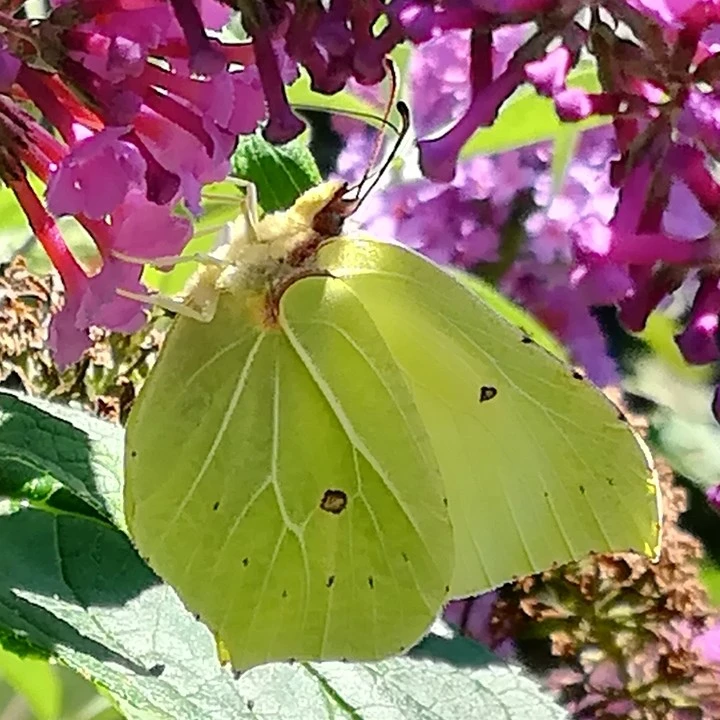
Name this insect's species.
Gonepteryx rhamni
